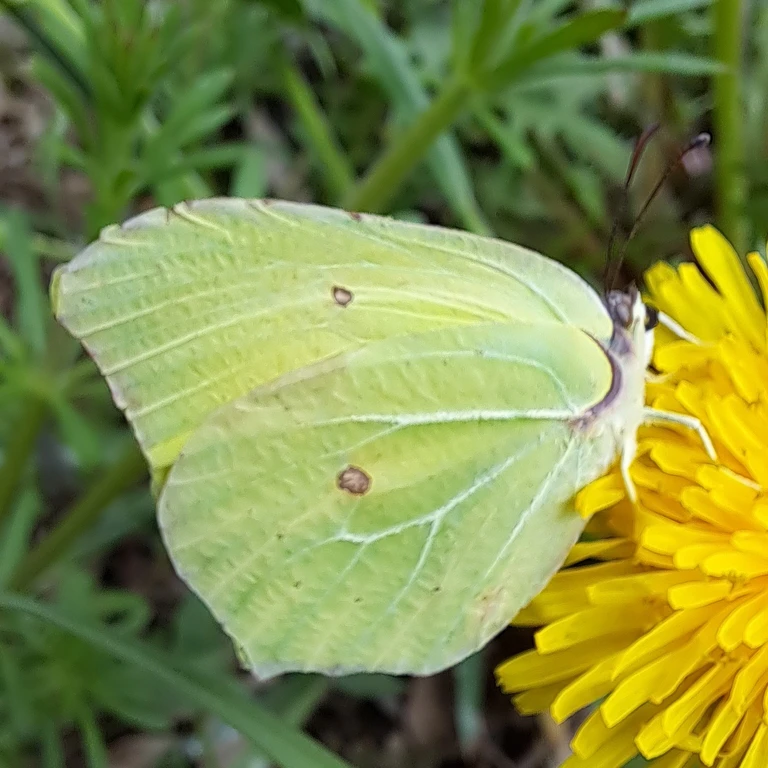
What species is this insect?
Gonepteryx rhamni
